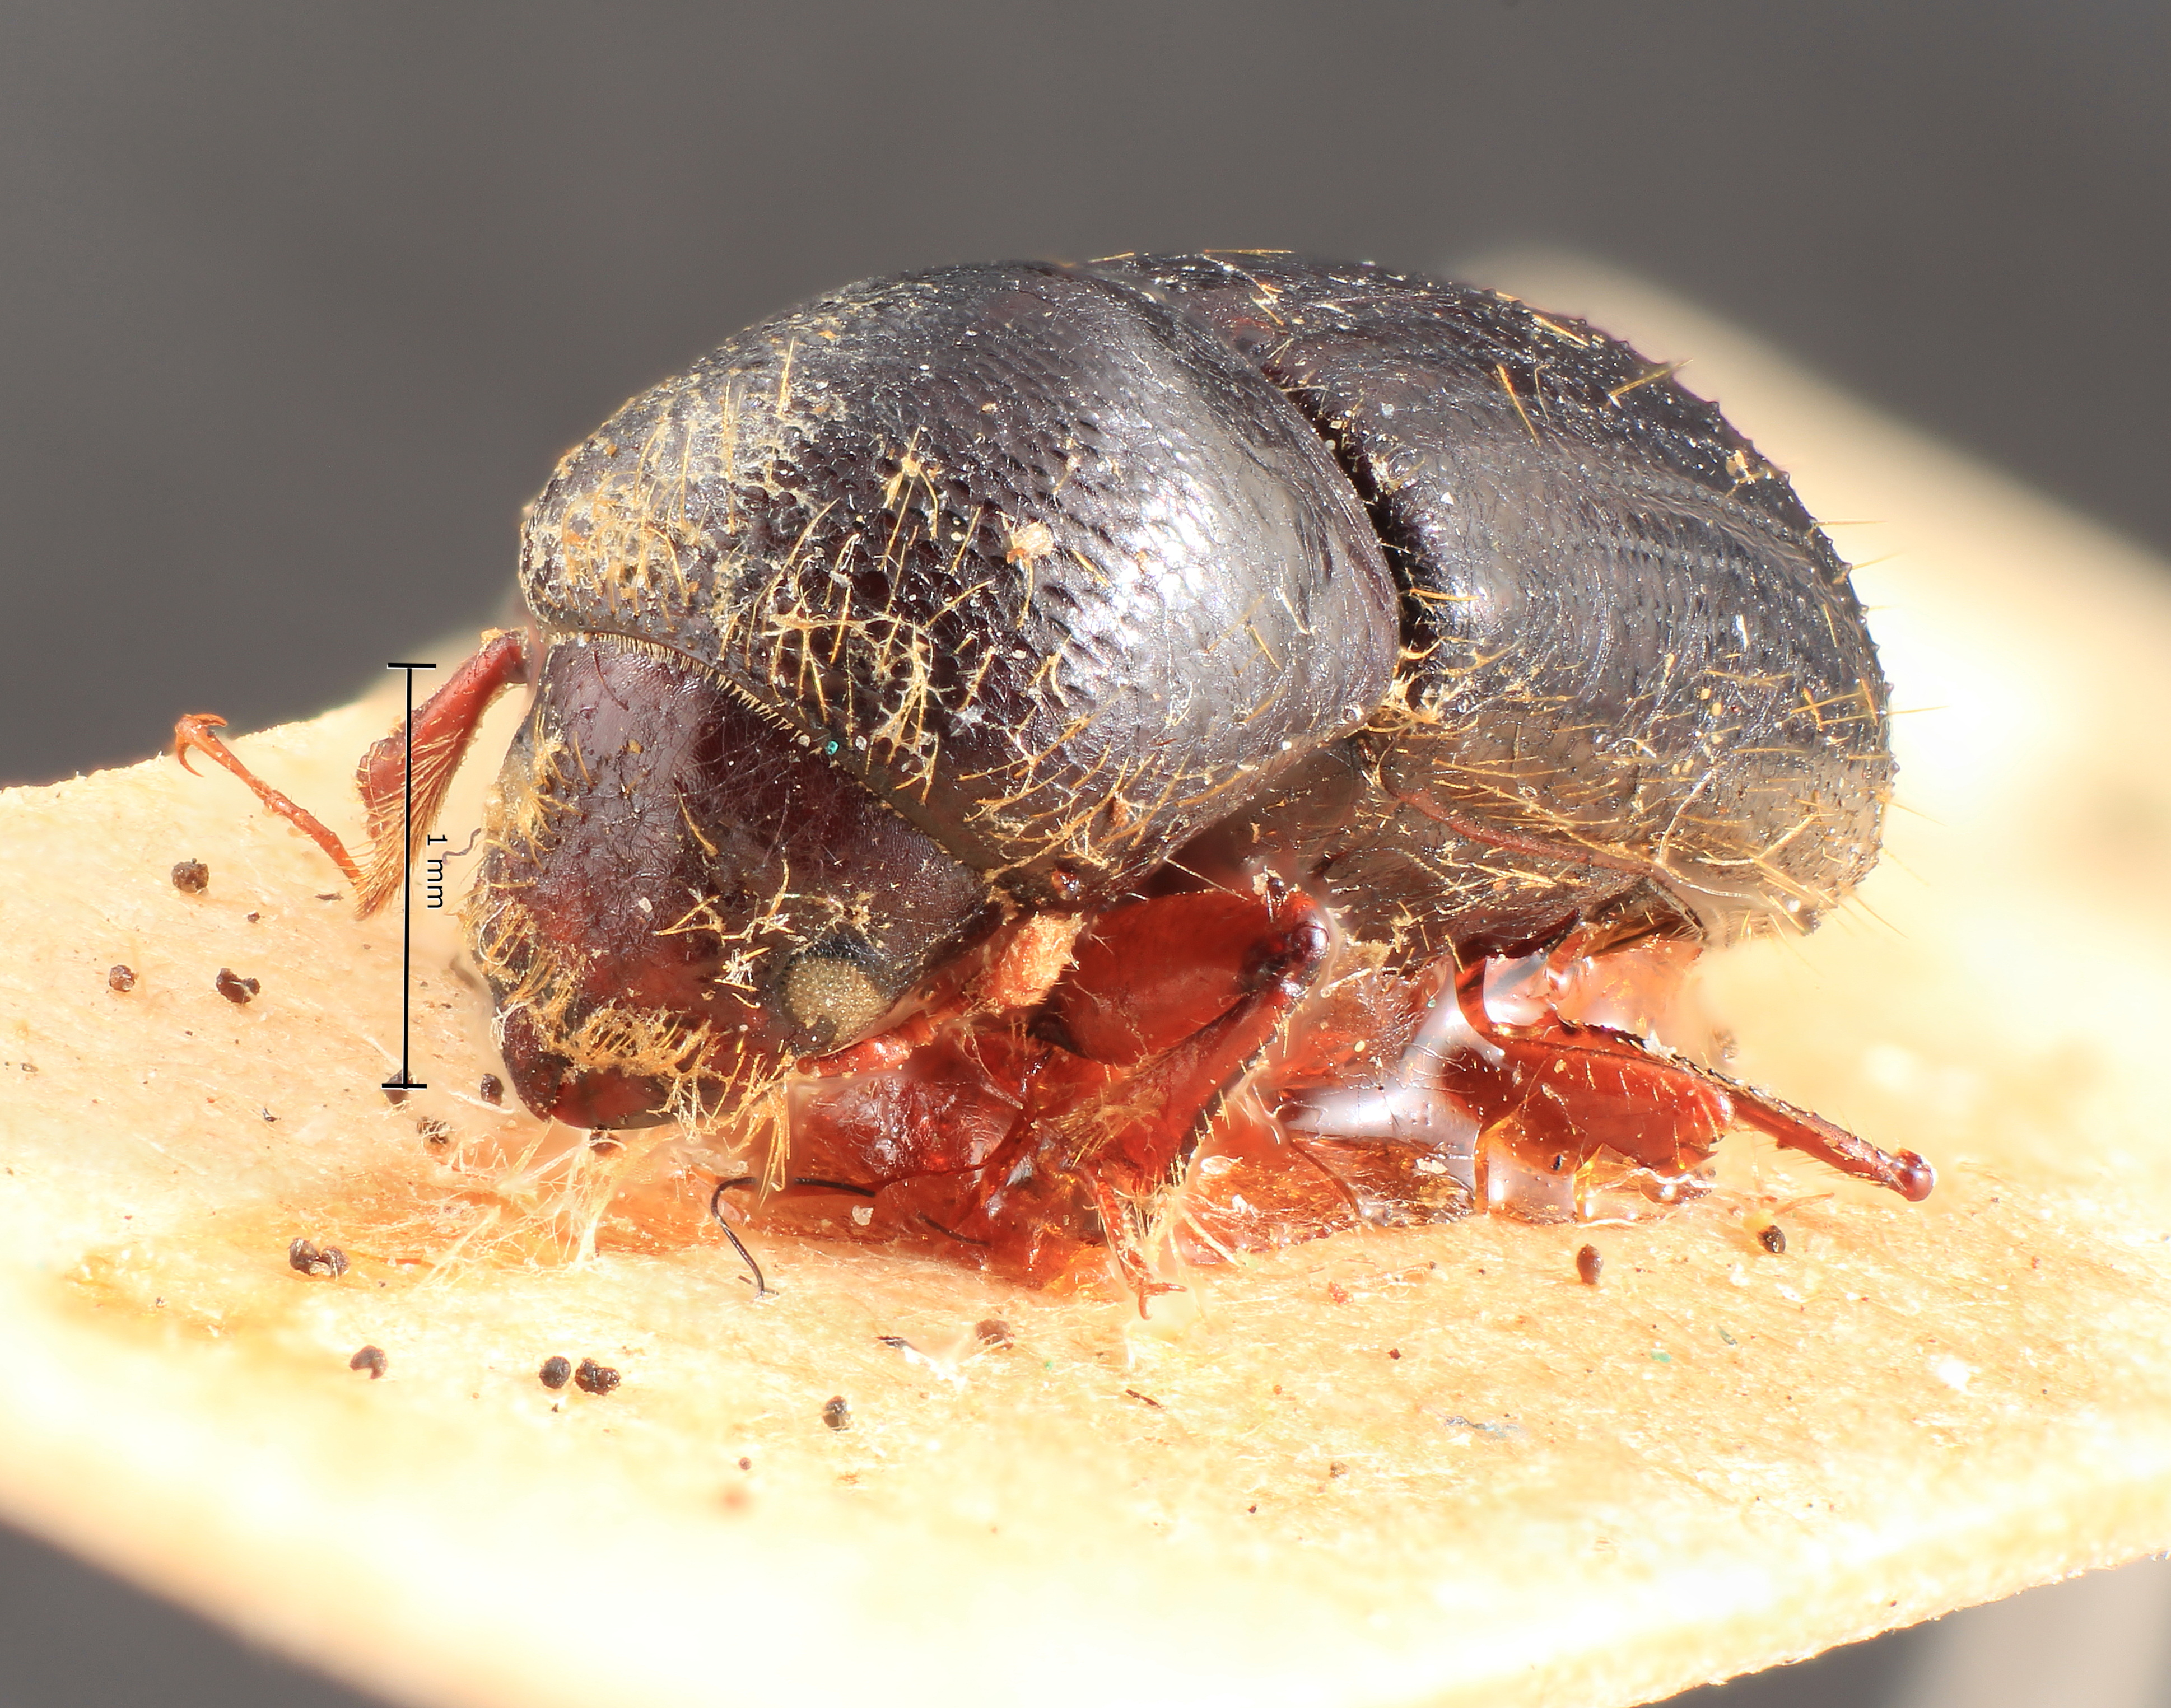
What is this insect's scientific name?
Xyleborus eichhoffi
